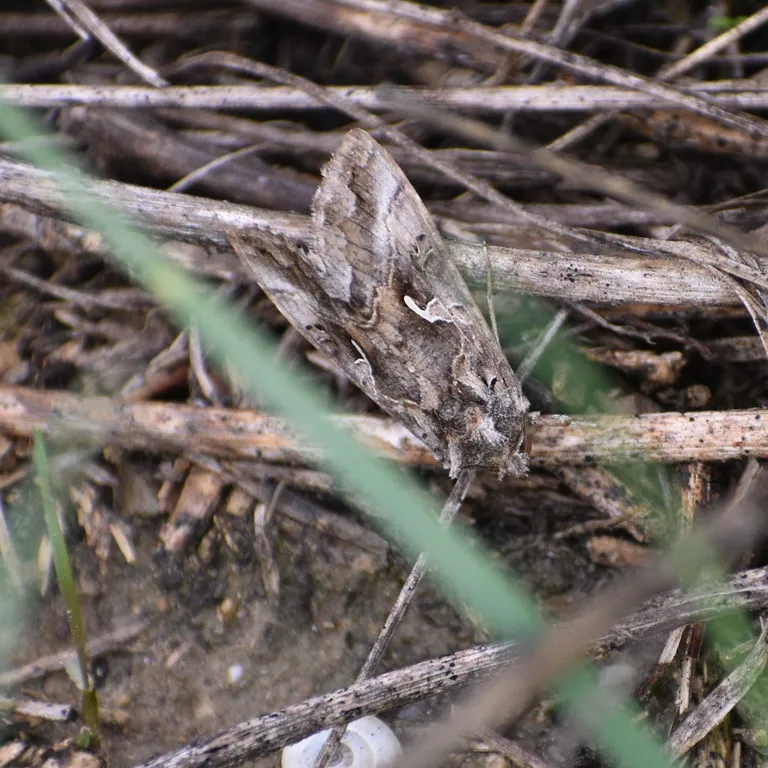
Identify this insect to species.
Autographa gamma
